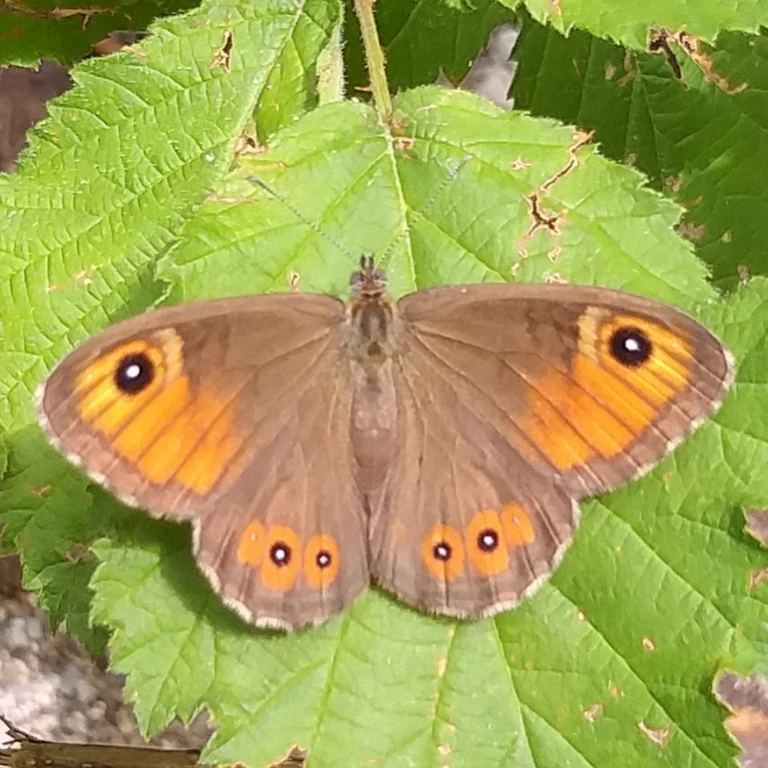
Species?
Lasiommata maera (also Pararge maera)
